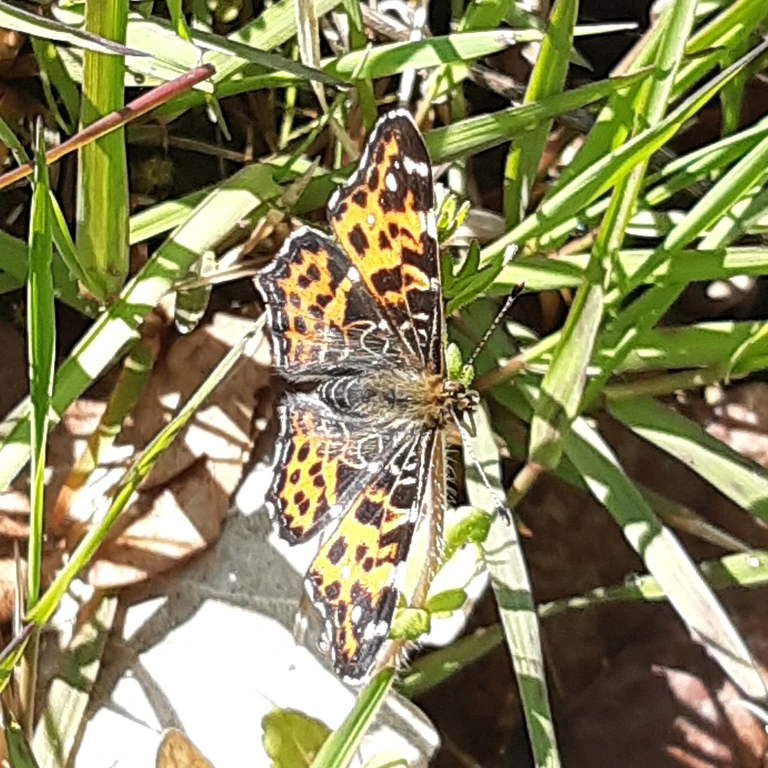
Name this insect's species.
Araschnia levana
